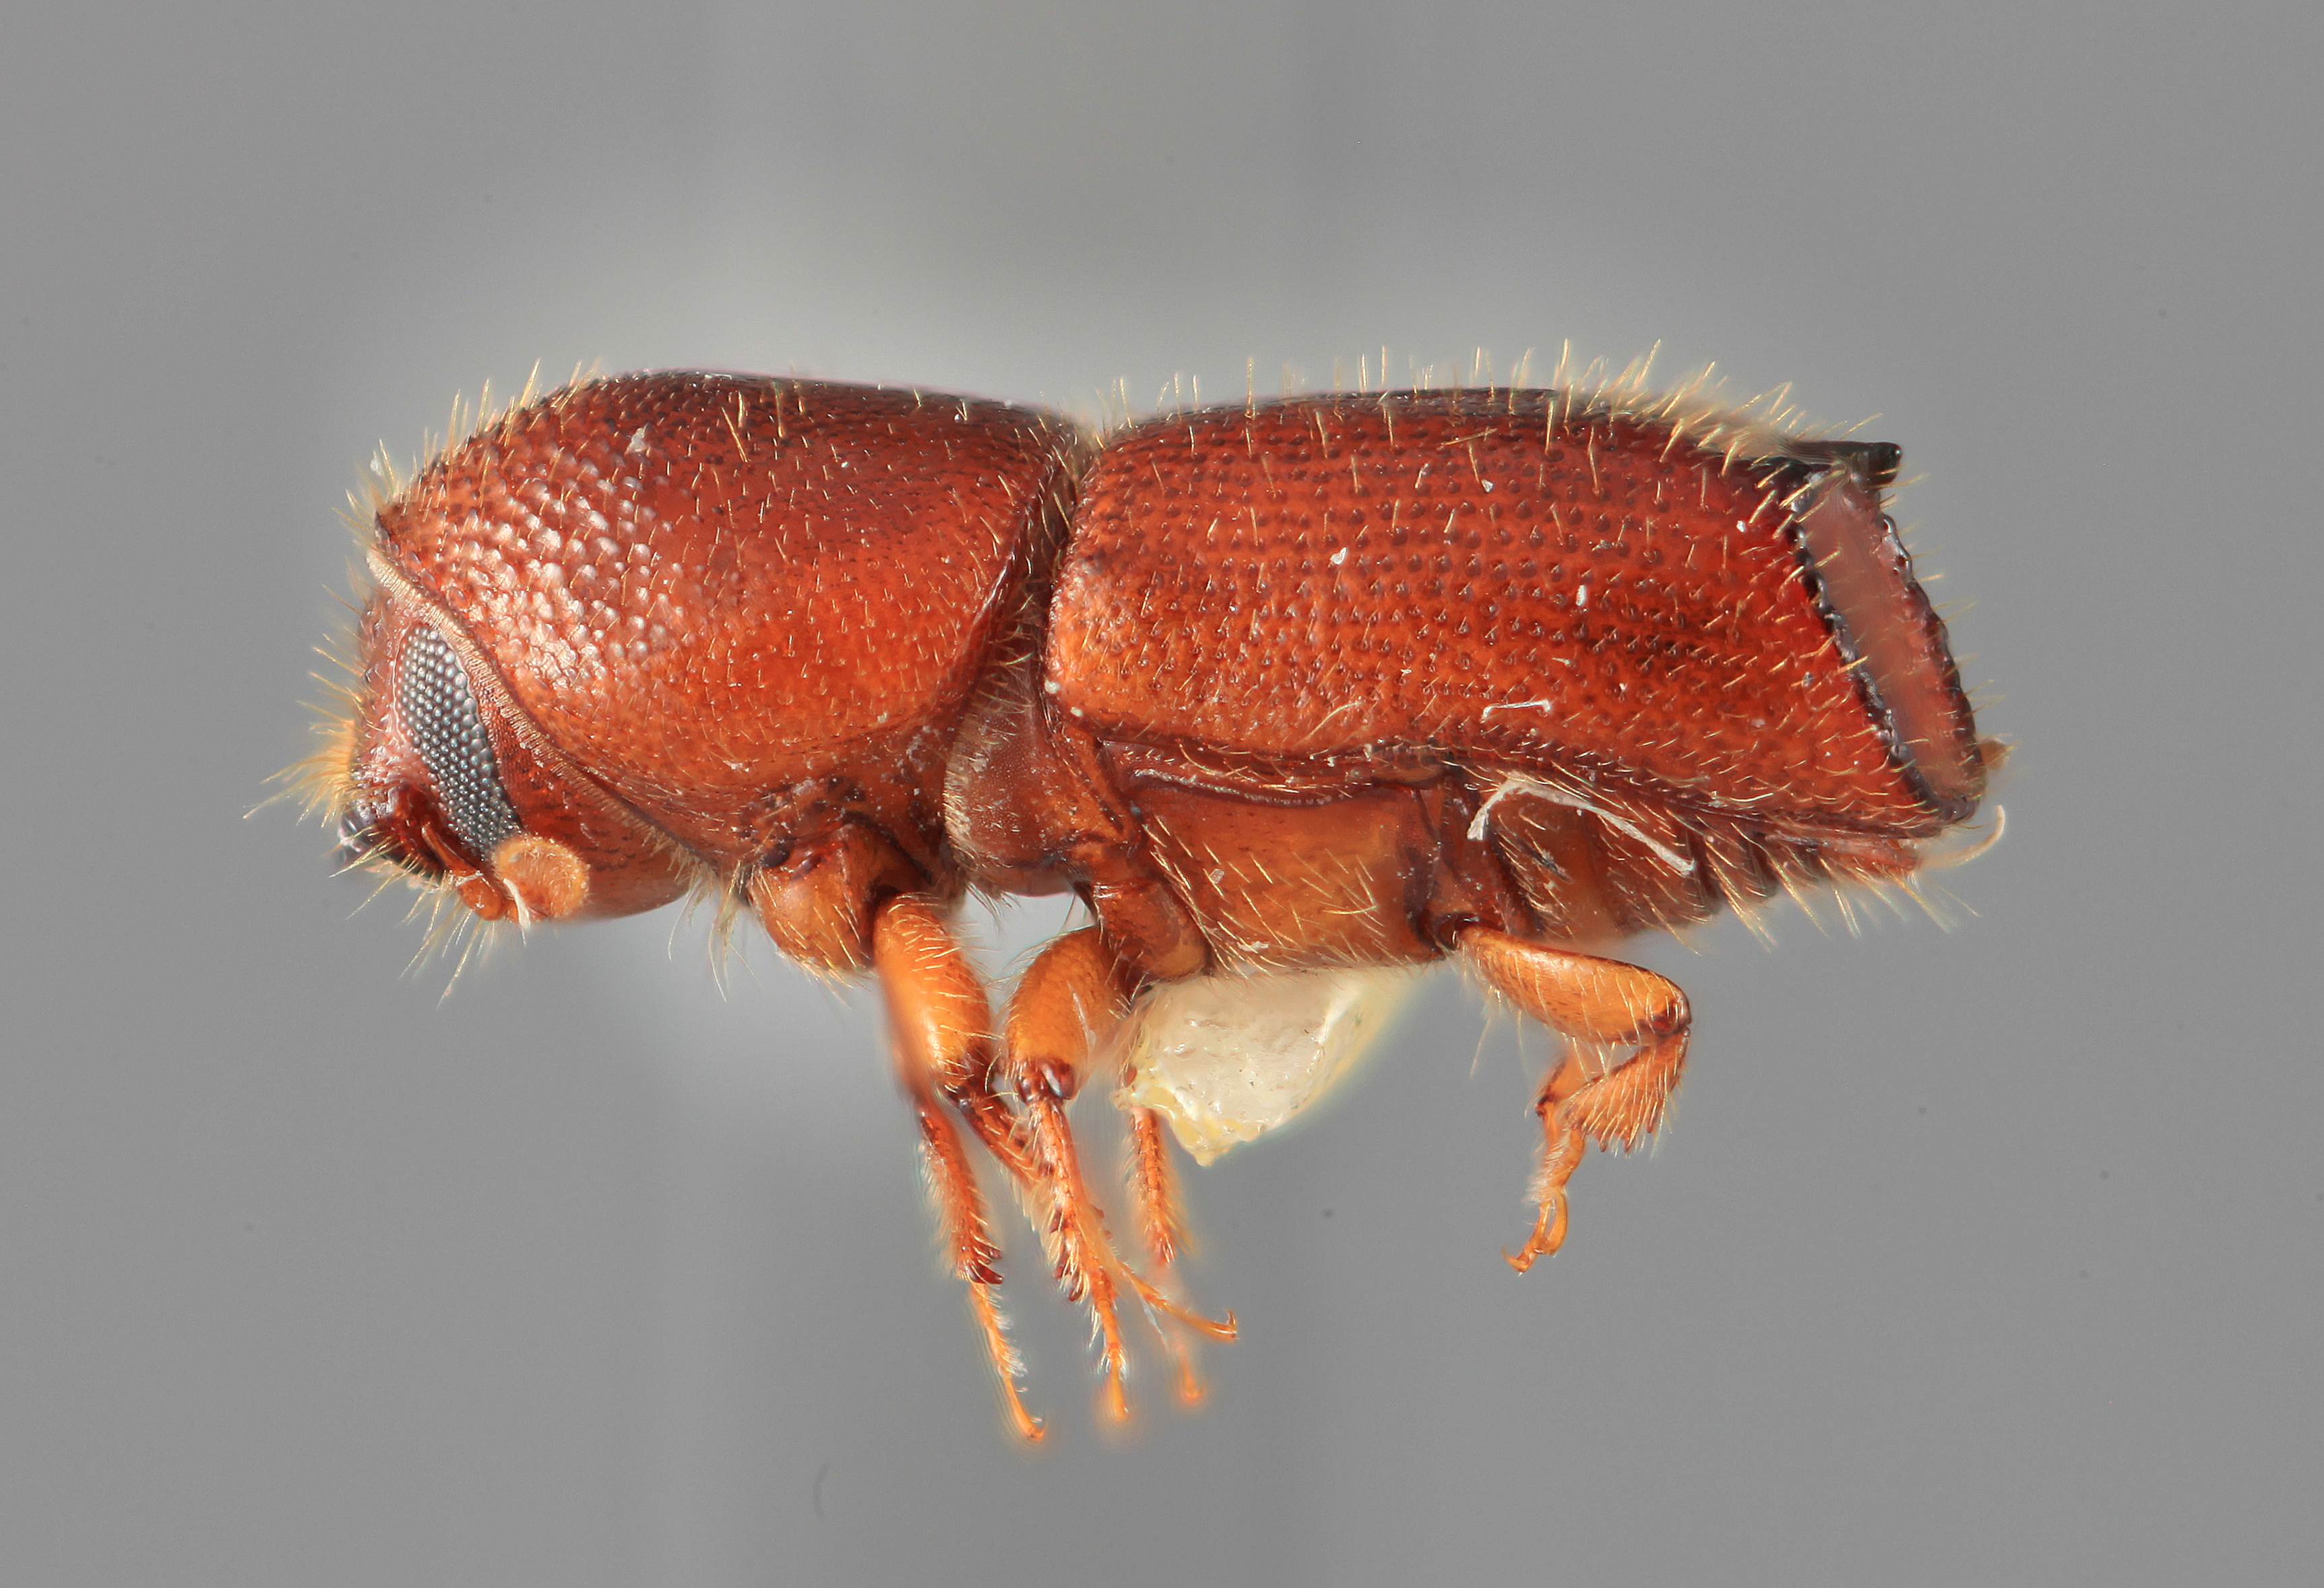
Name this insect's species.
Mimips bidens
